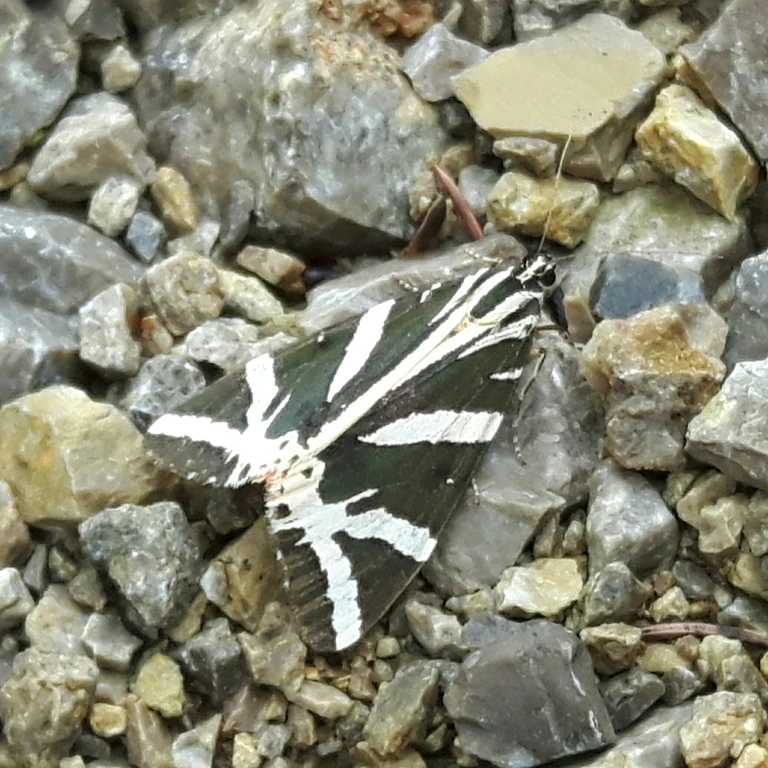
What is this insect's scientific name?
Euplagia quadripunctaria
